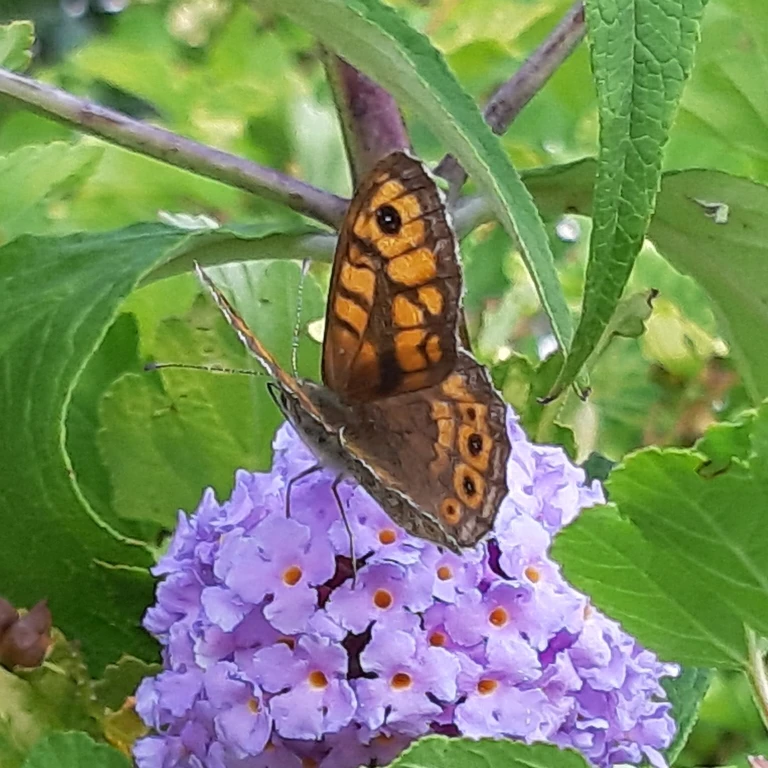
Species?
Lasiommata megera (also Pararge megera)
